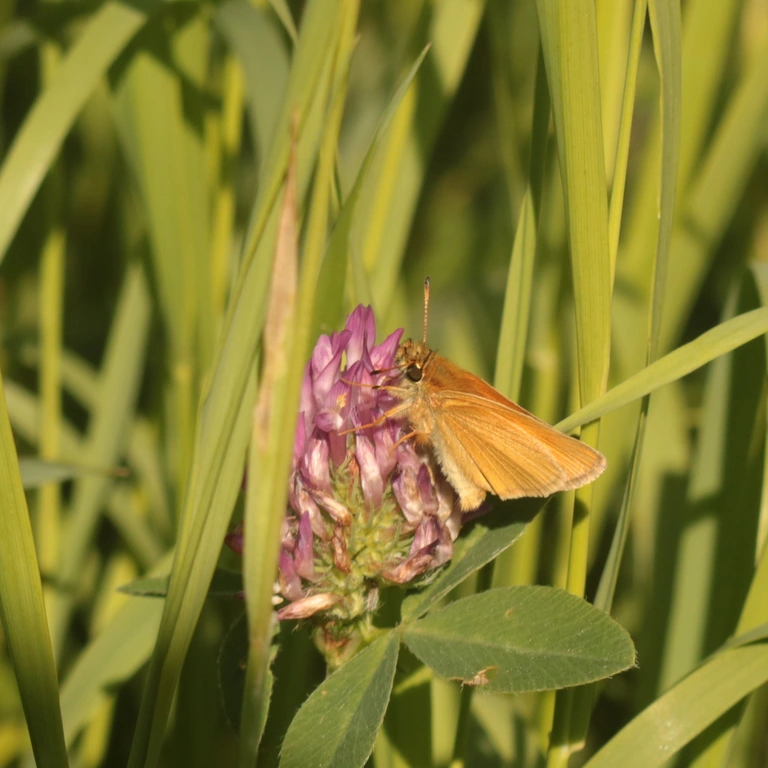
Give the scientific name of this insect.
Thymelicus lineola
